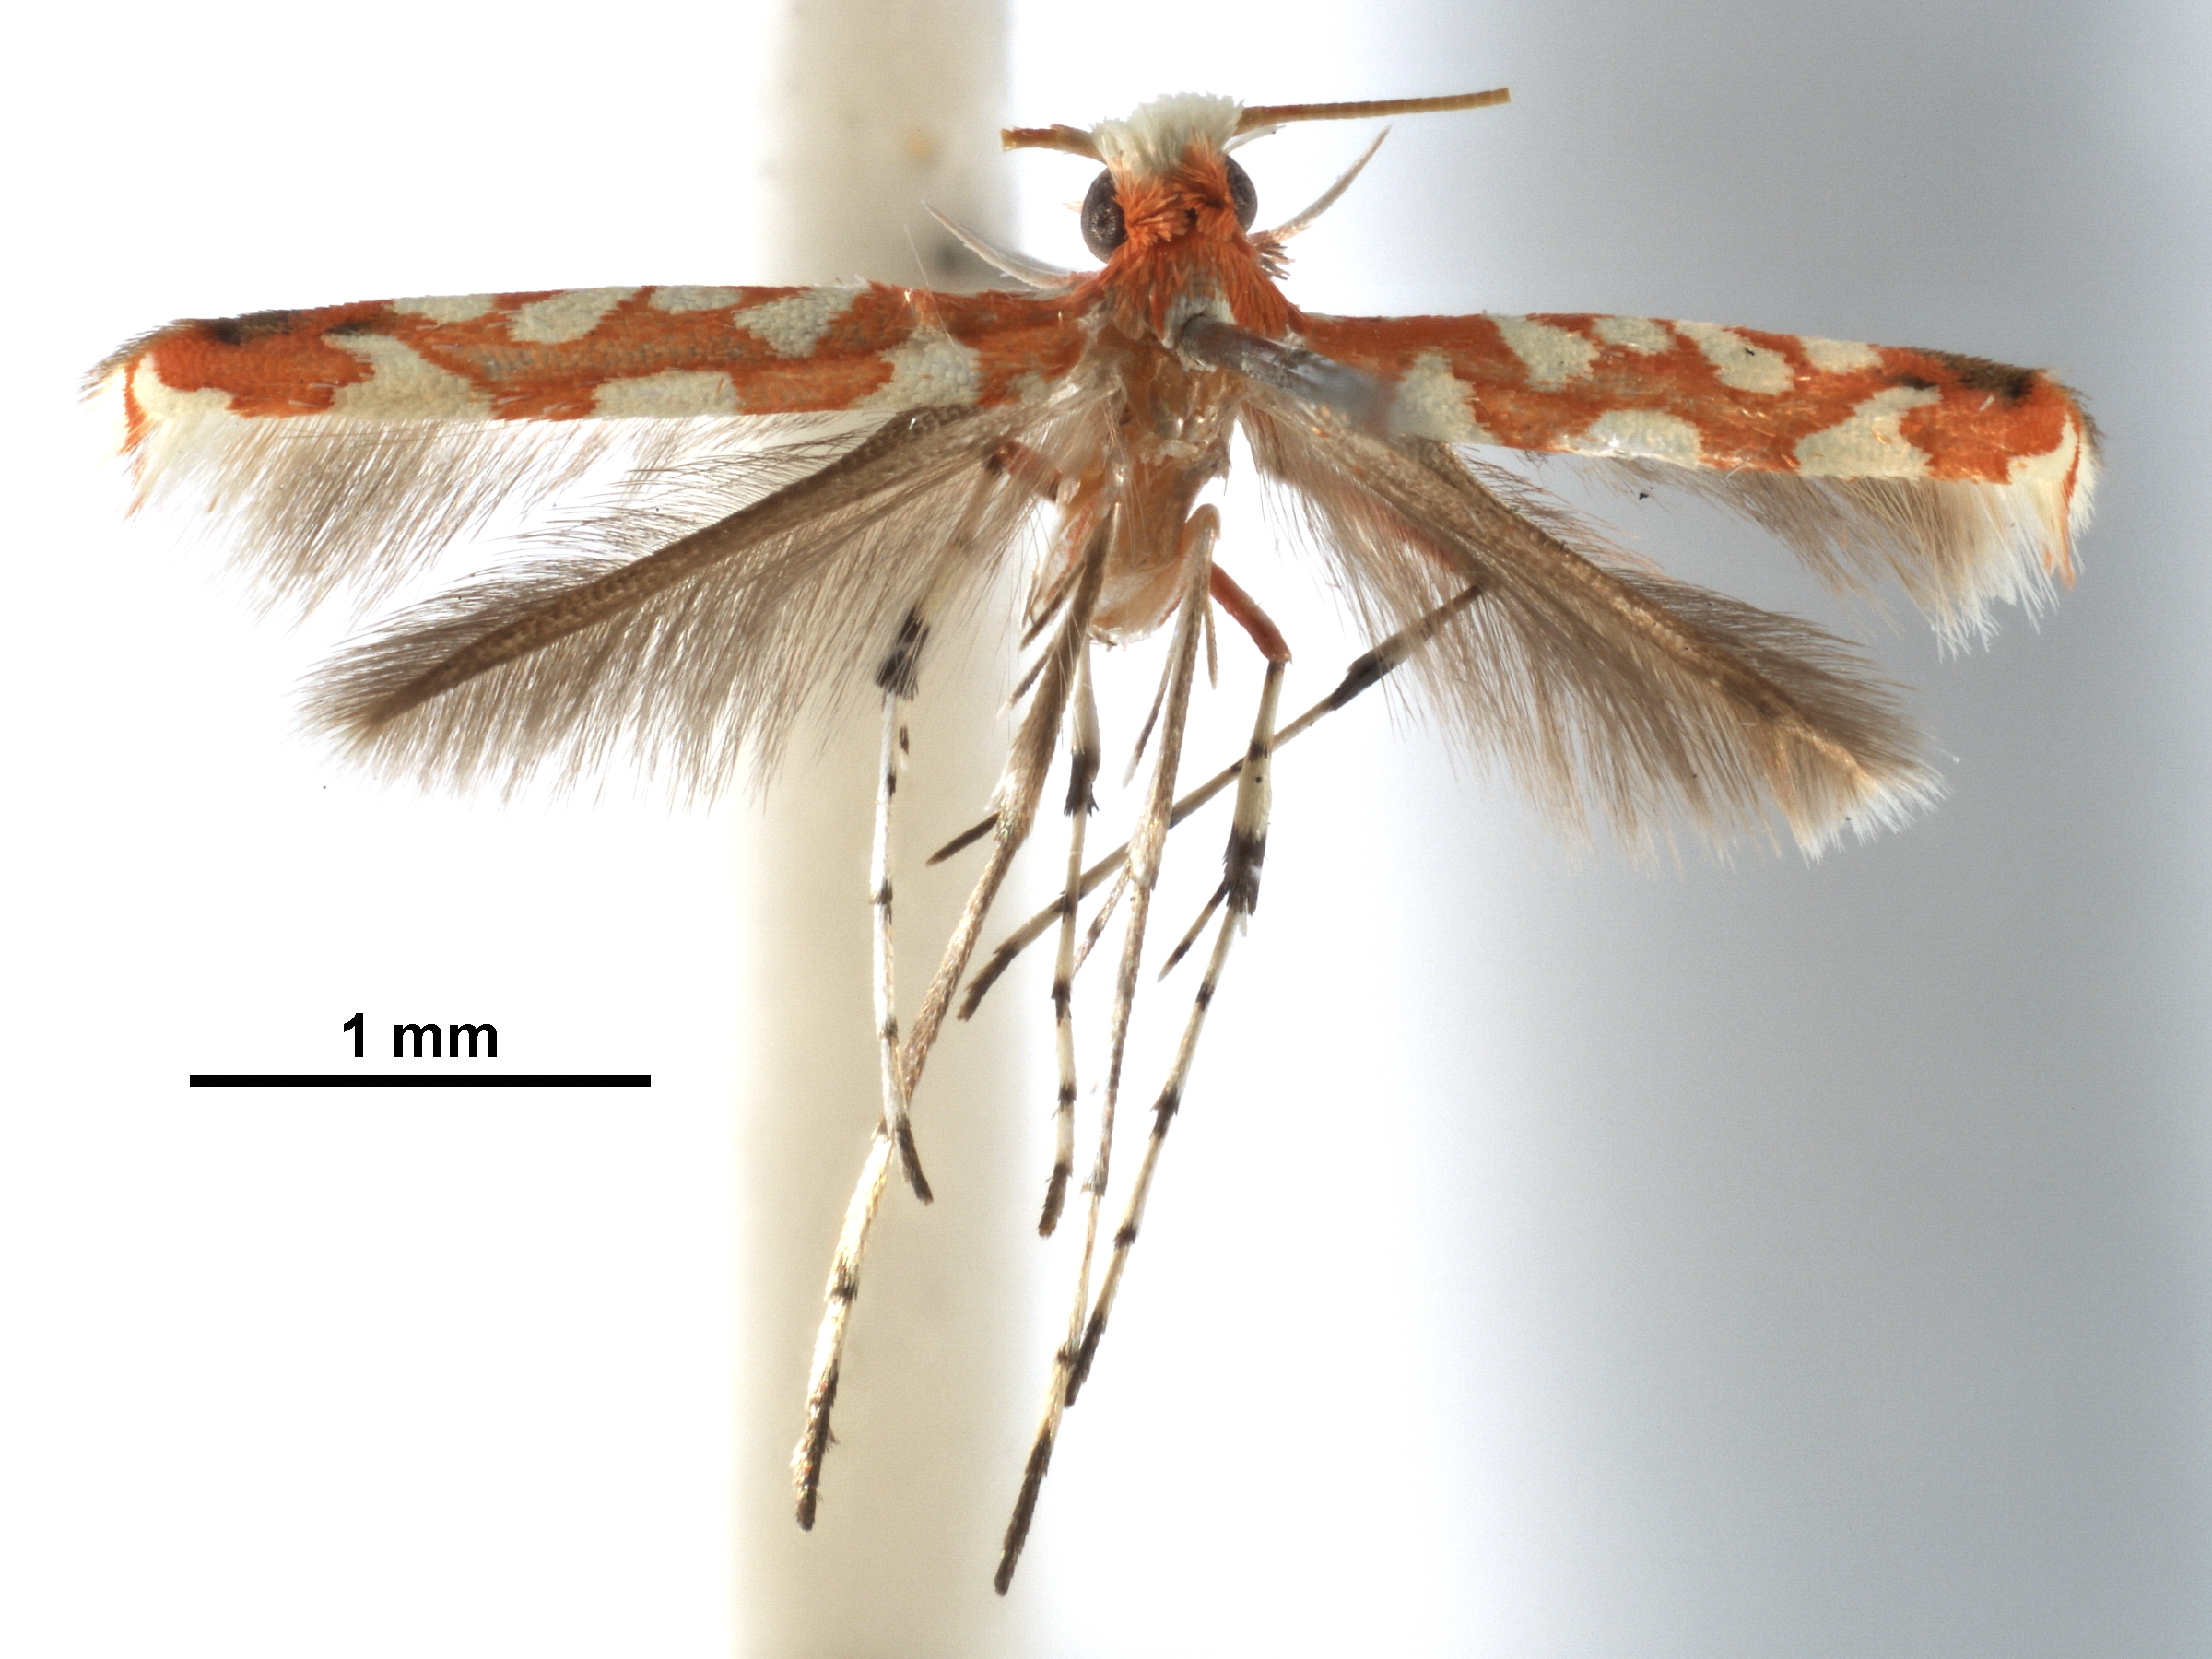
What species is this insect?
Macarostola zehntneri
